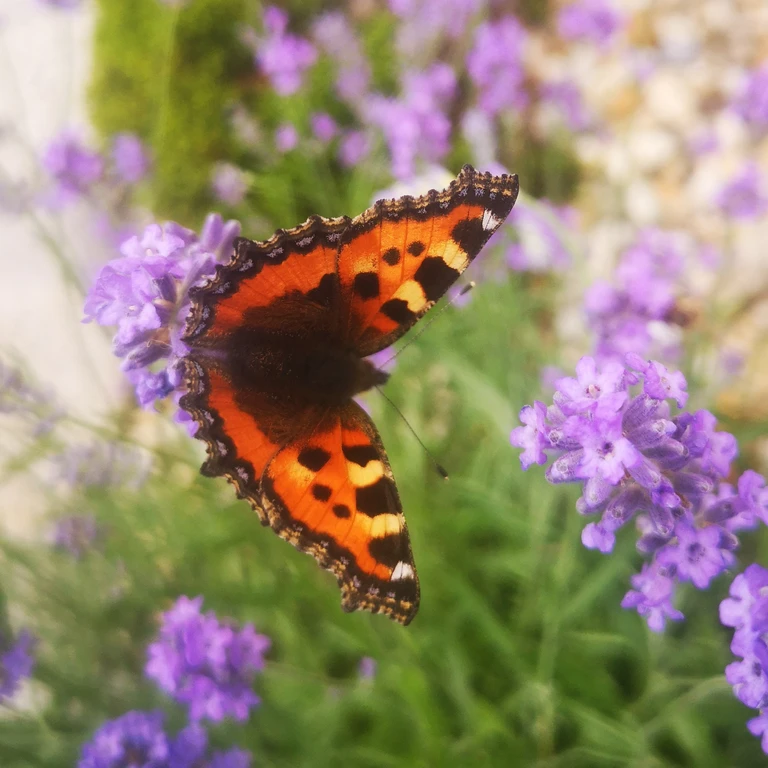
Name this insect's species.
Aglais urticae
